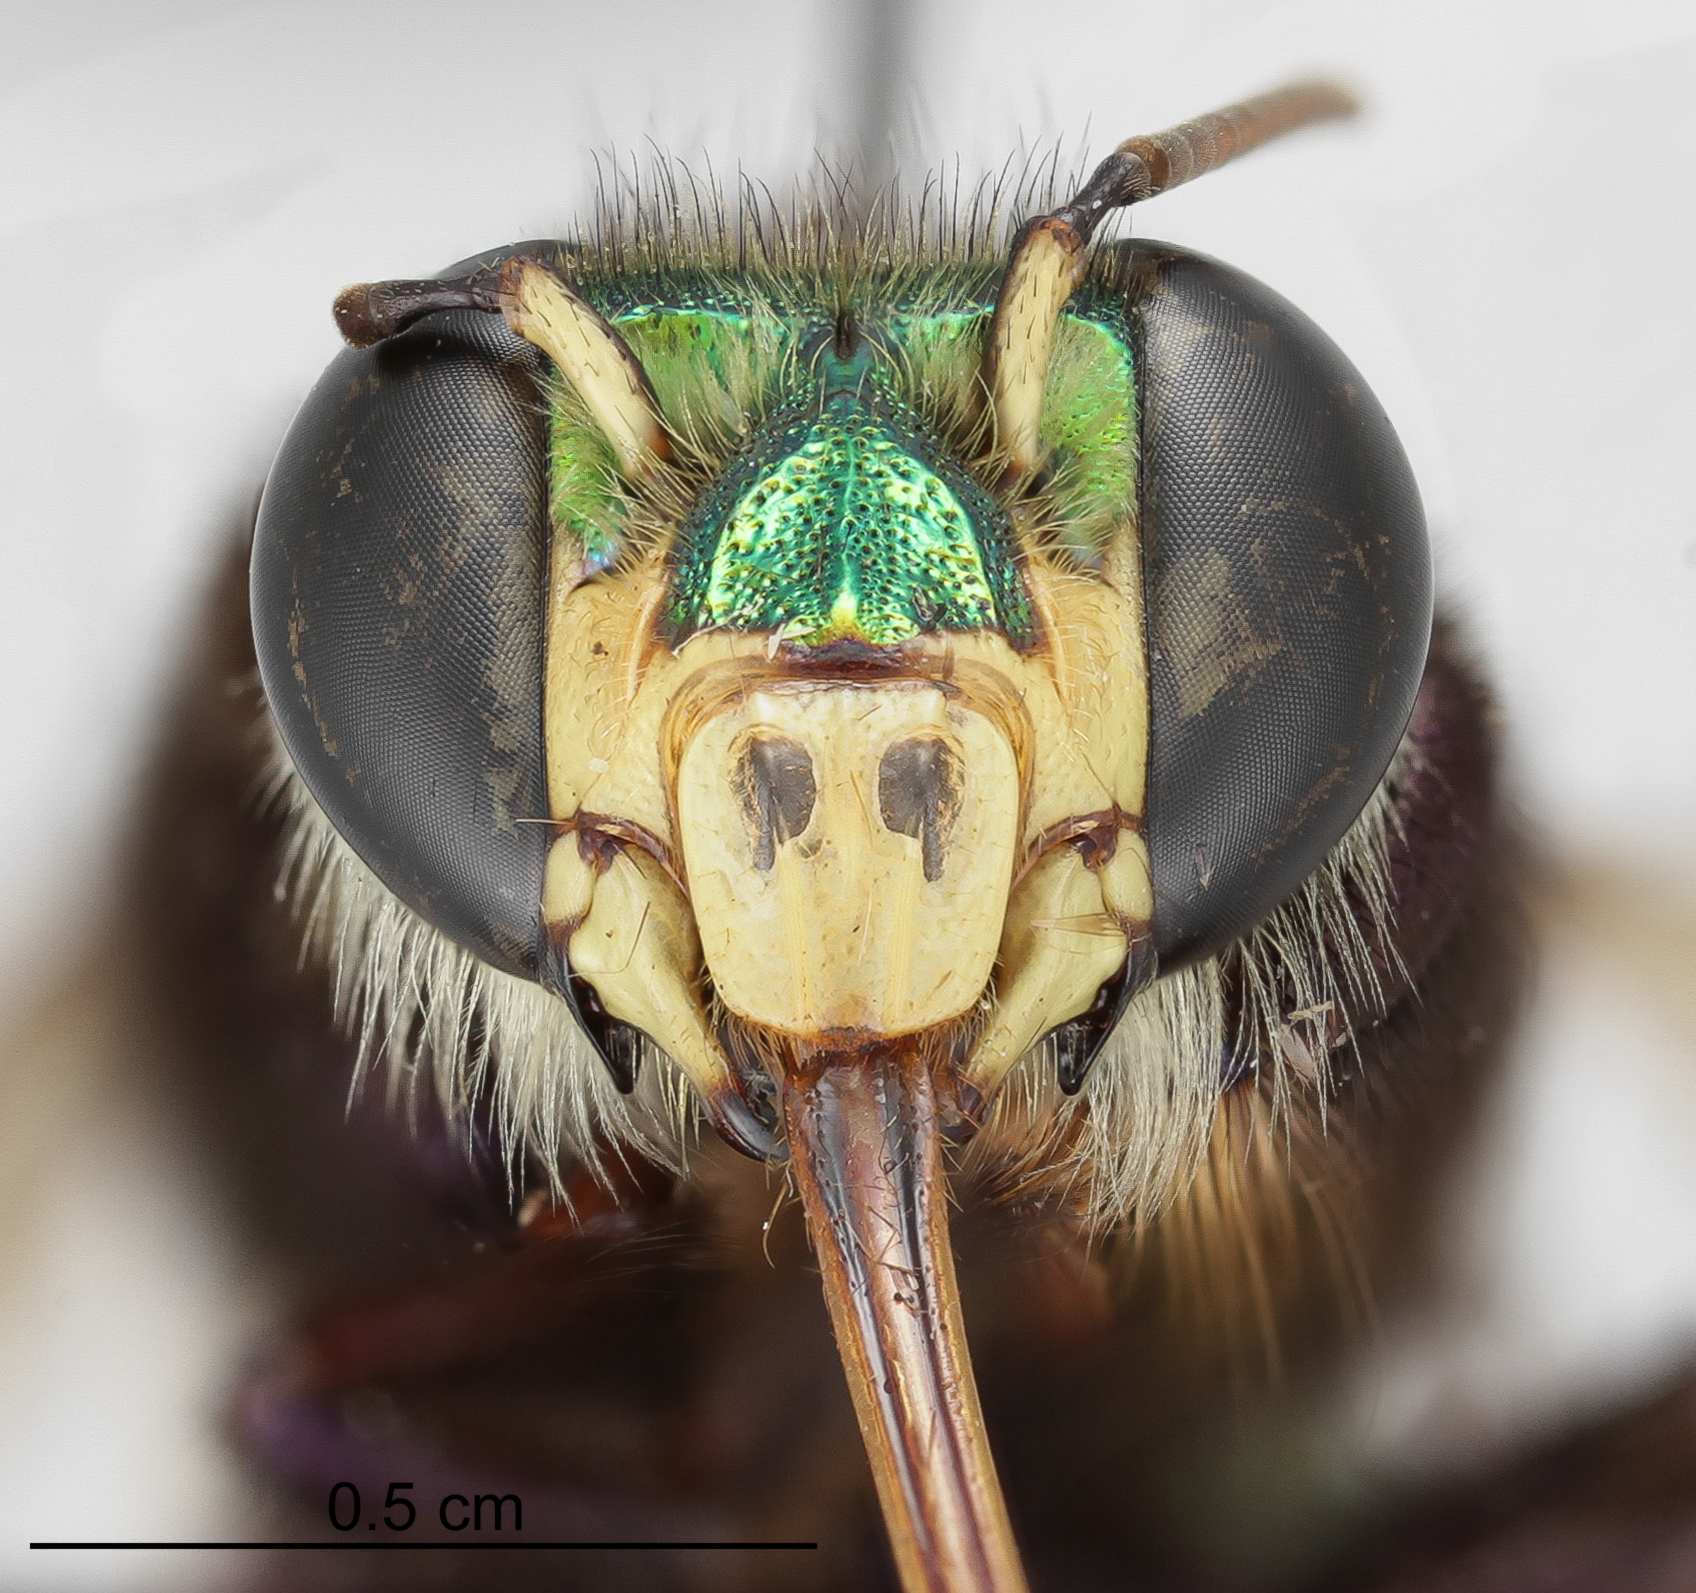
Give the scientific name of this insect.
Euglossa intersecta
